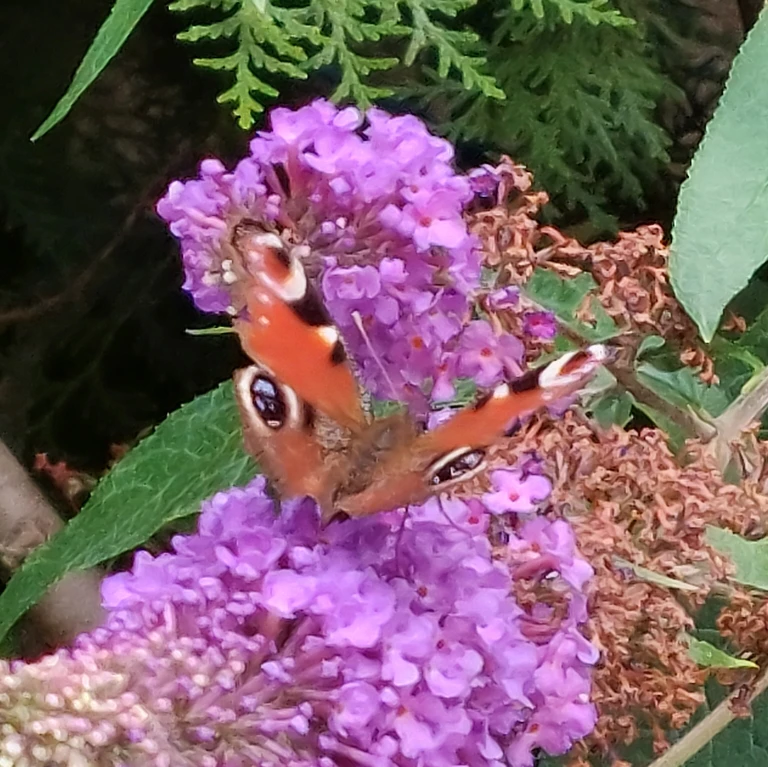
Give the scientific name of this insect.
Aglais io
